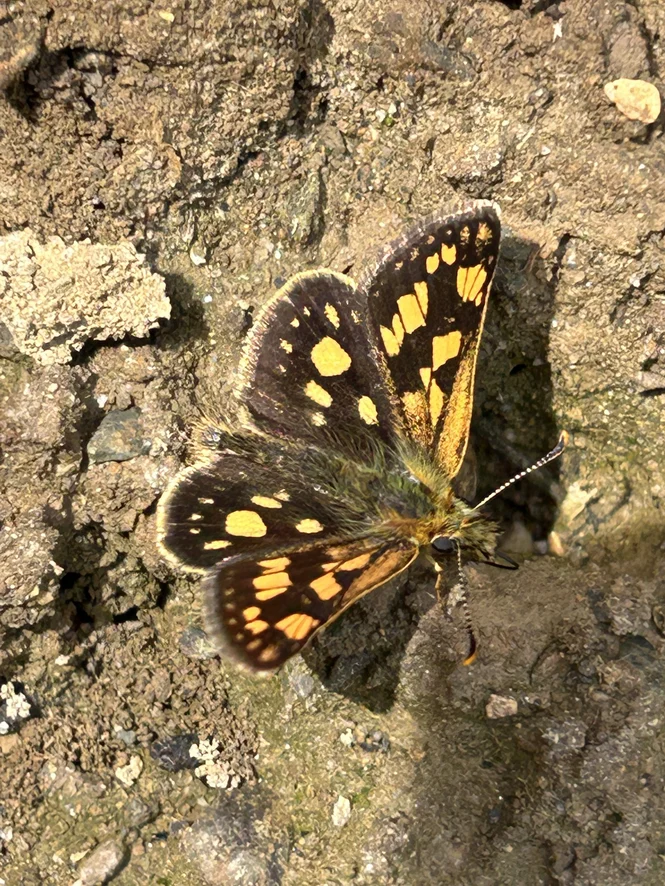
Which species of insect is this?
Carterocephalus palaemon
